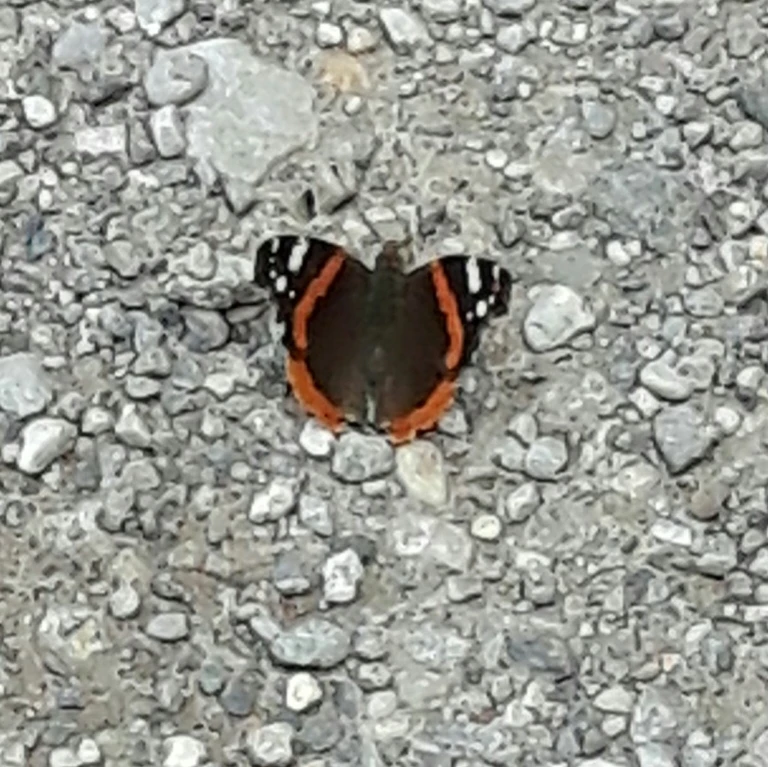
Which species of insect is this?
Vanessa atalanta
